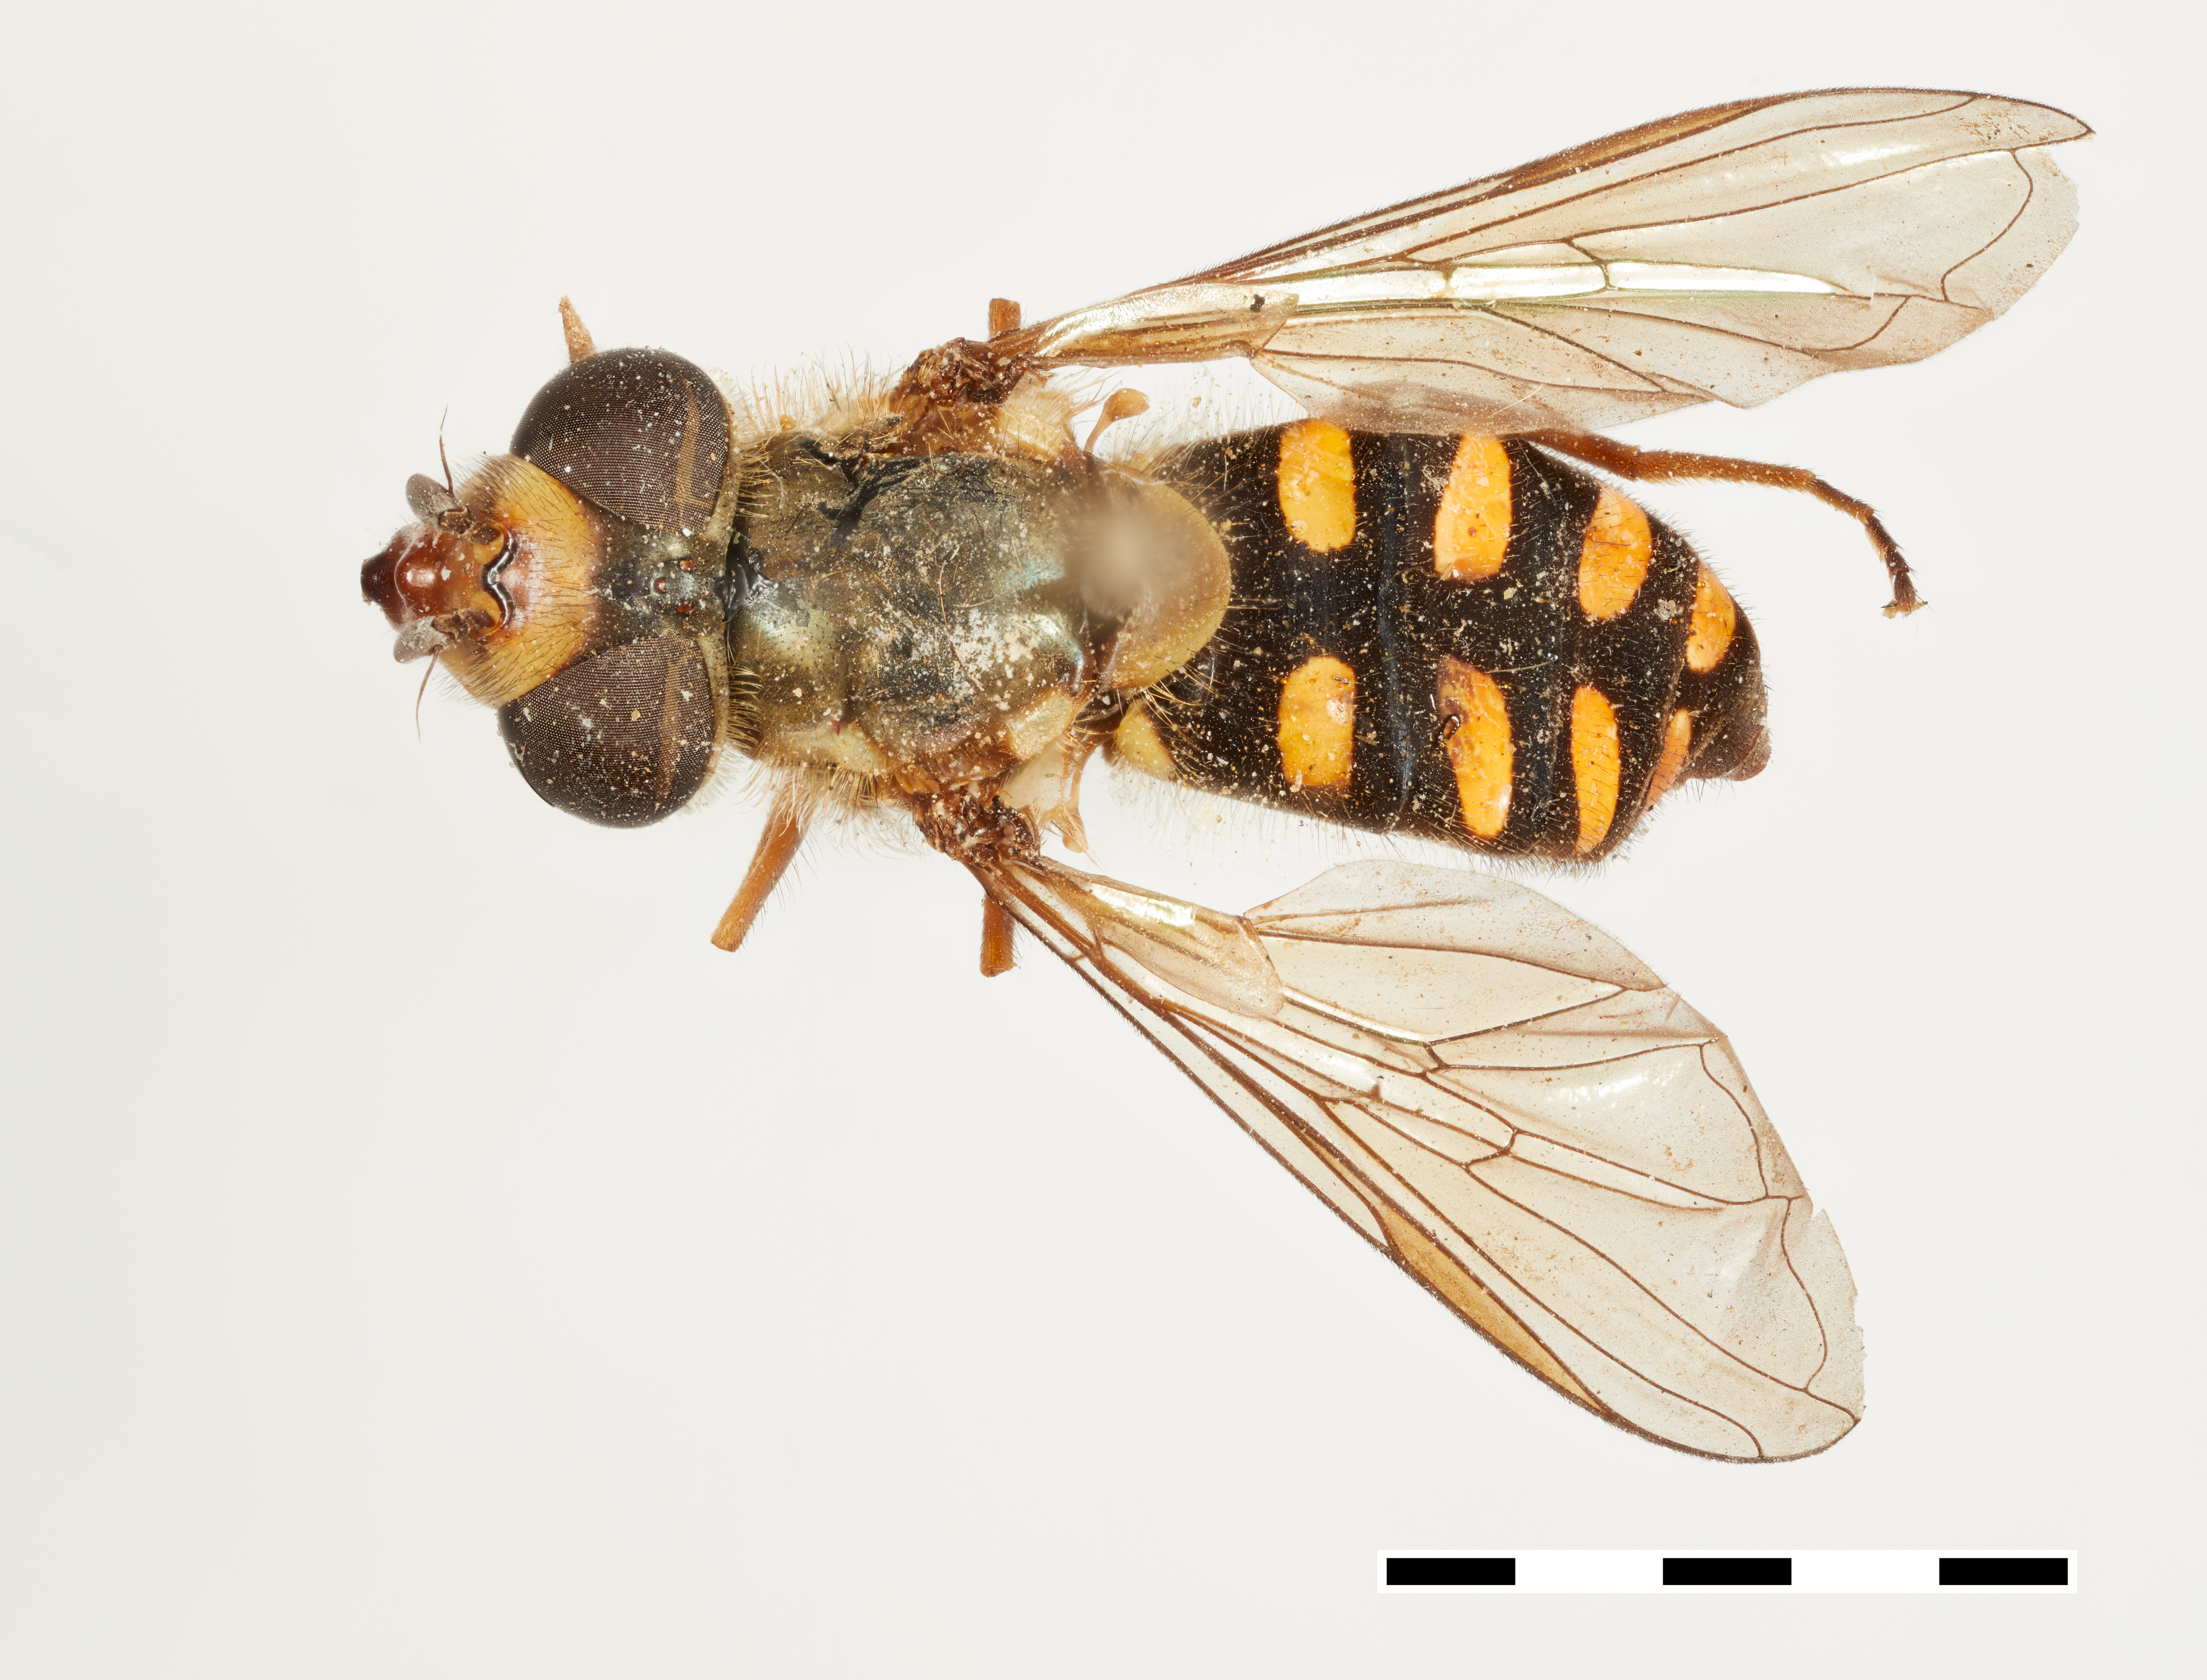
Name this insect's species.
Fazia bullaephora
